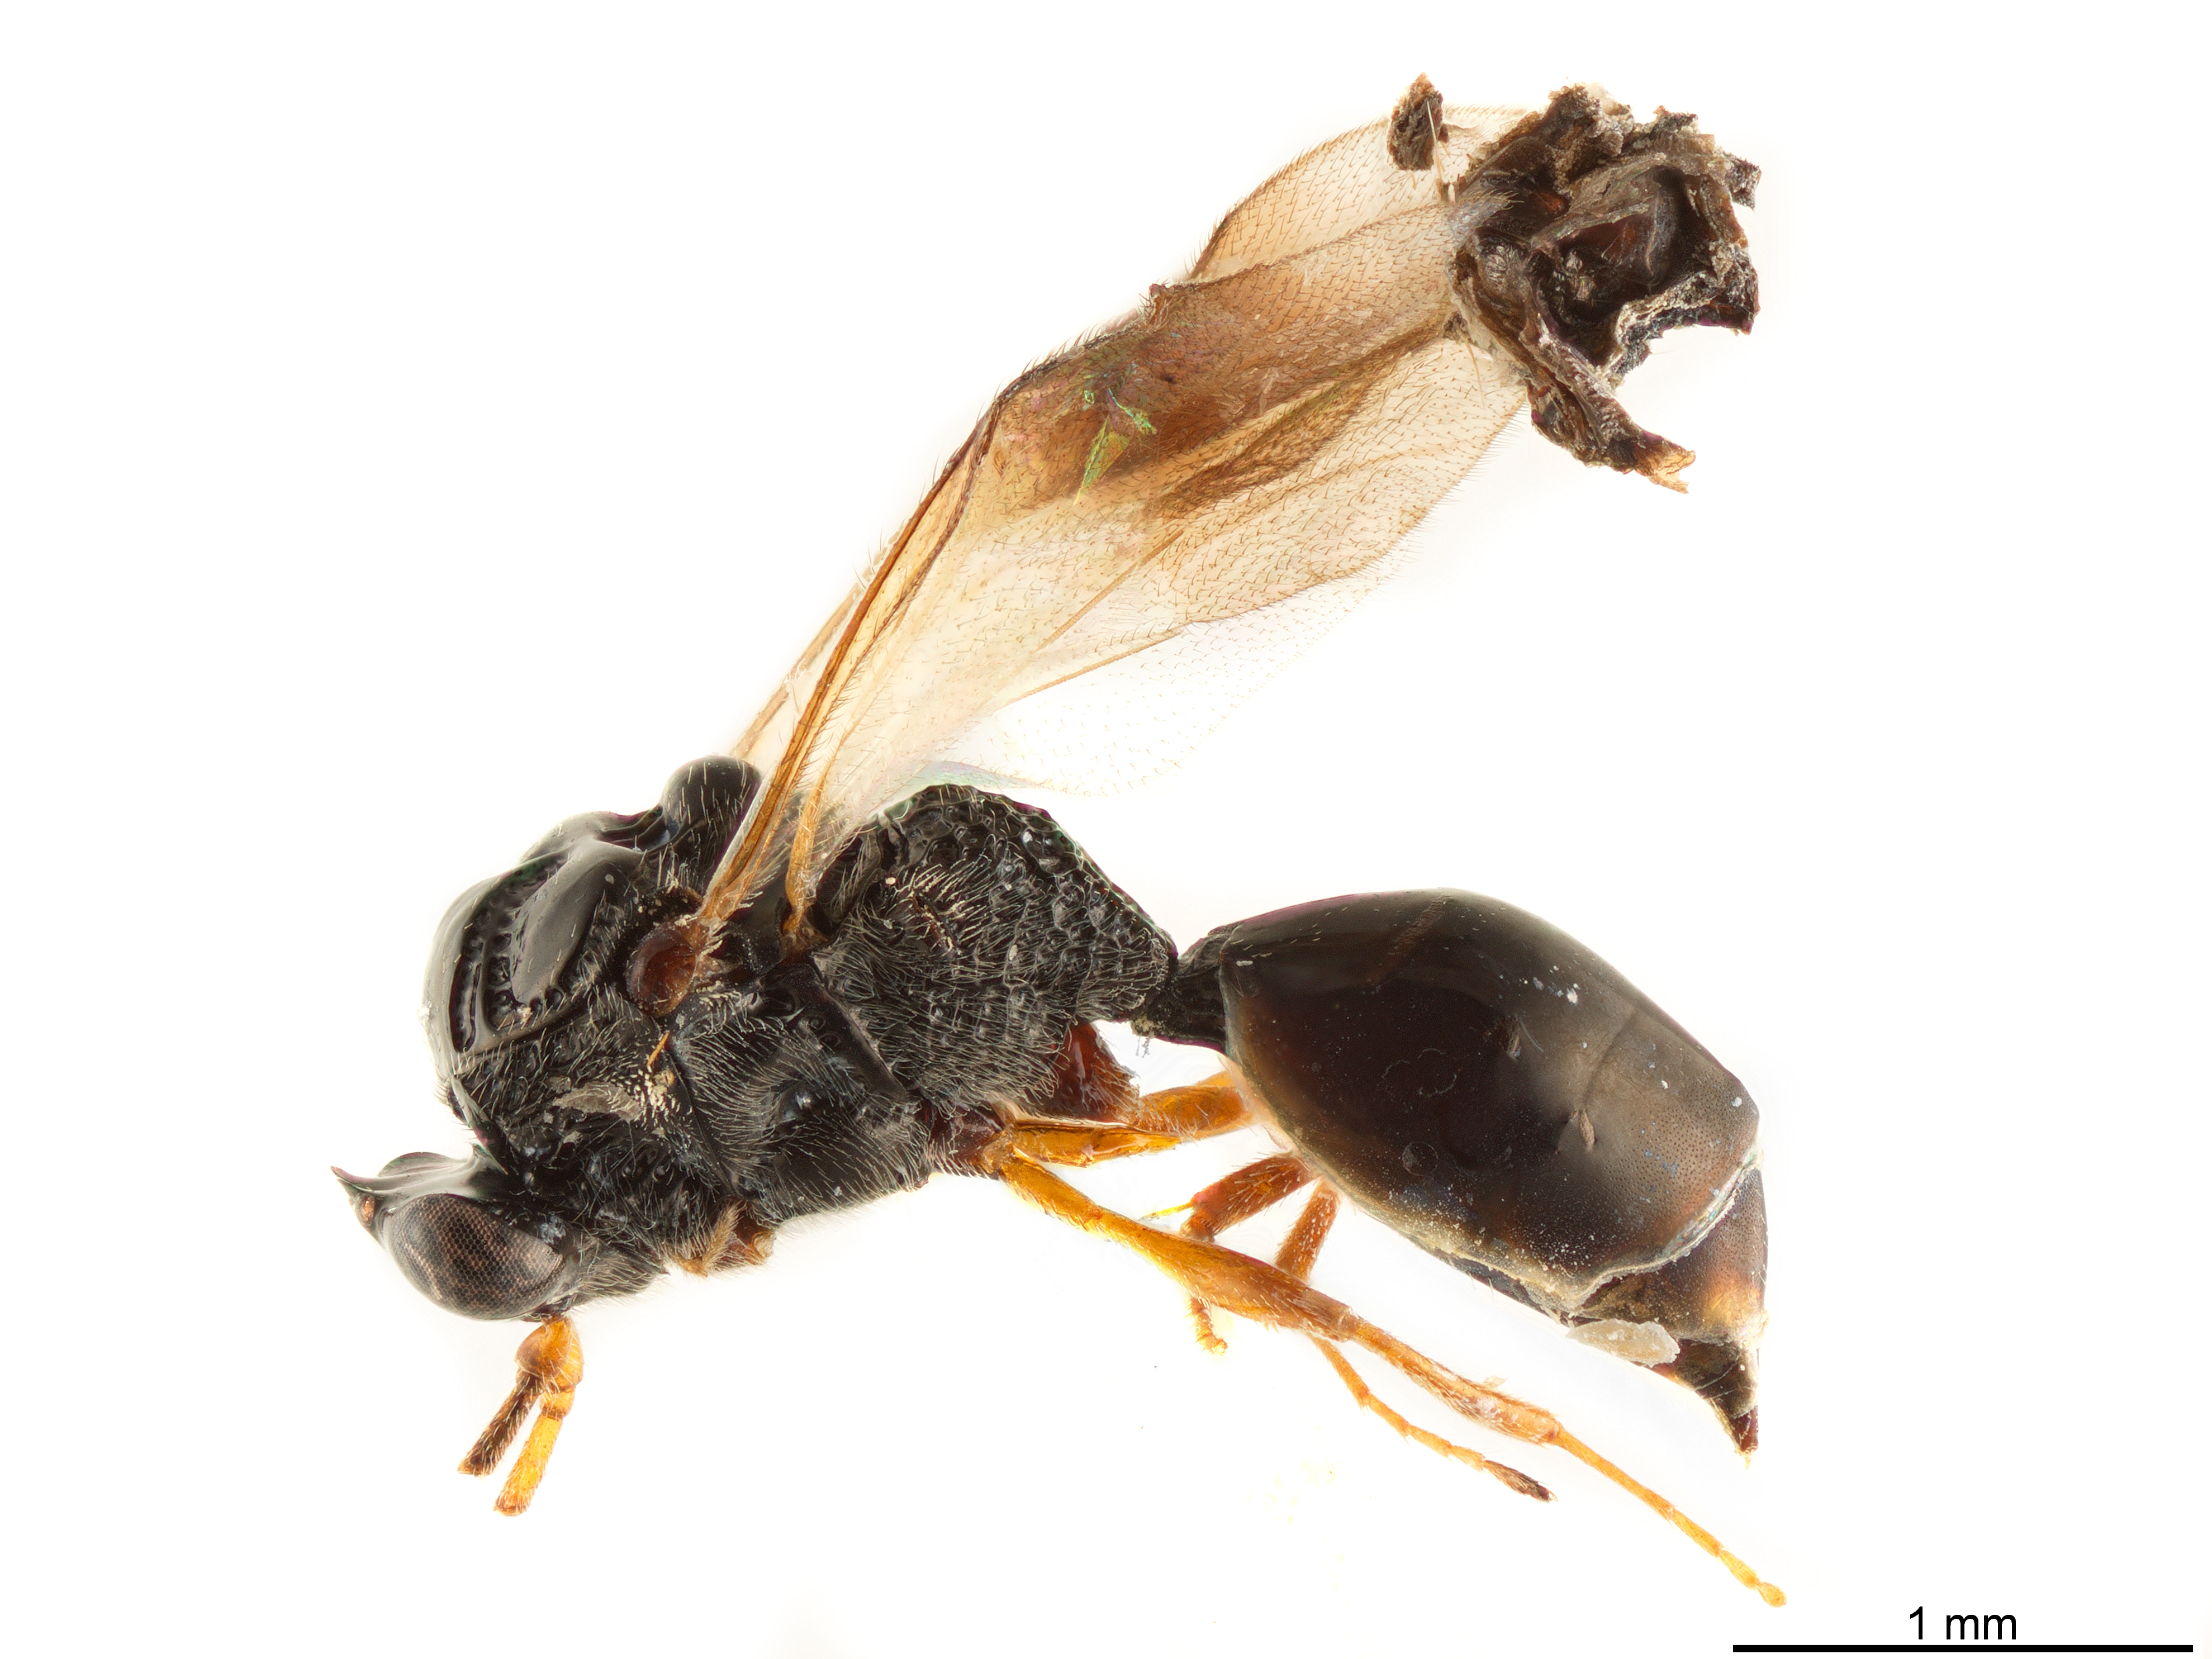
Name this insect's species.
Nothoserphus mirabilis
